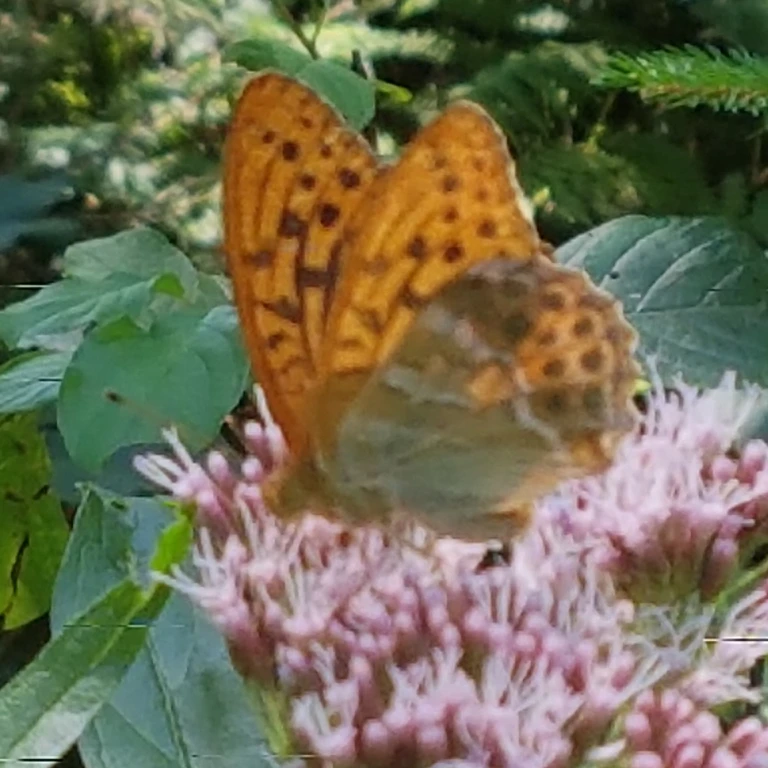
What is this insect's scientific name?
Argynnis paphia
